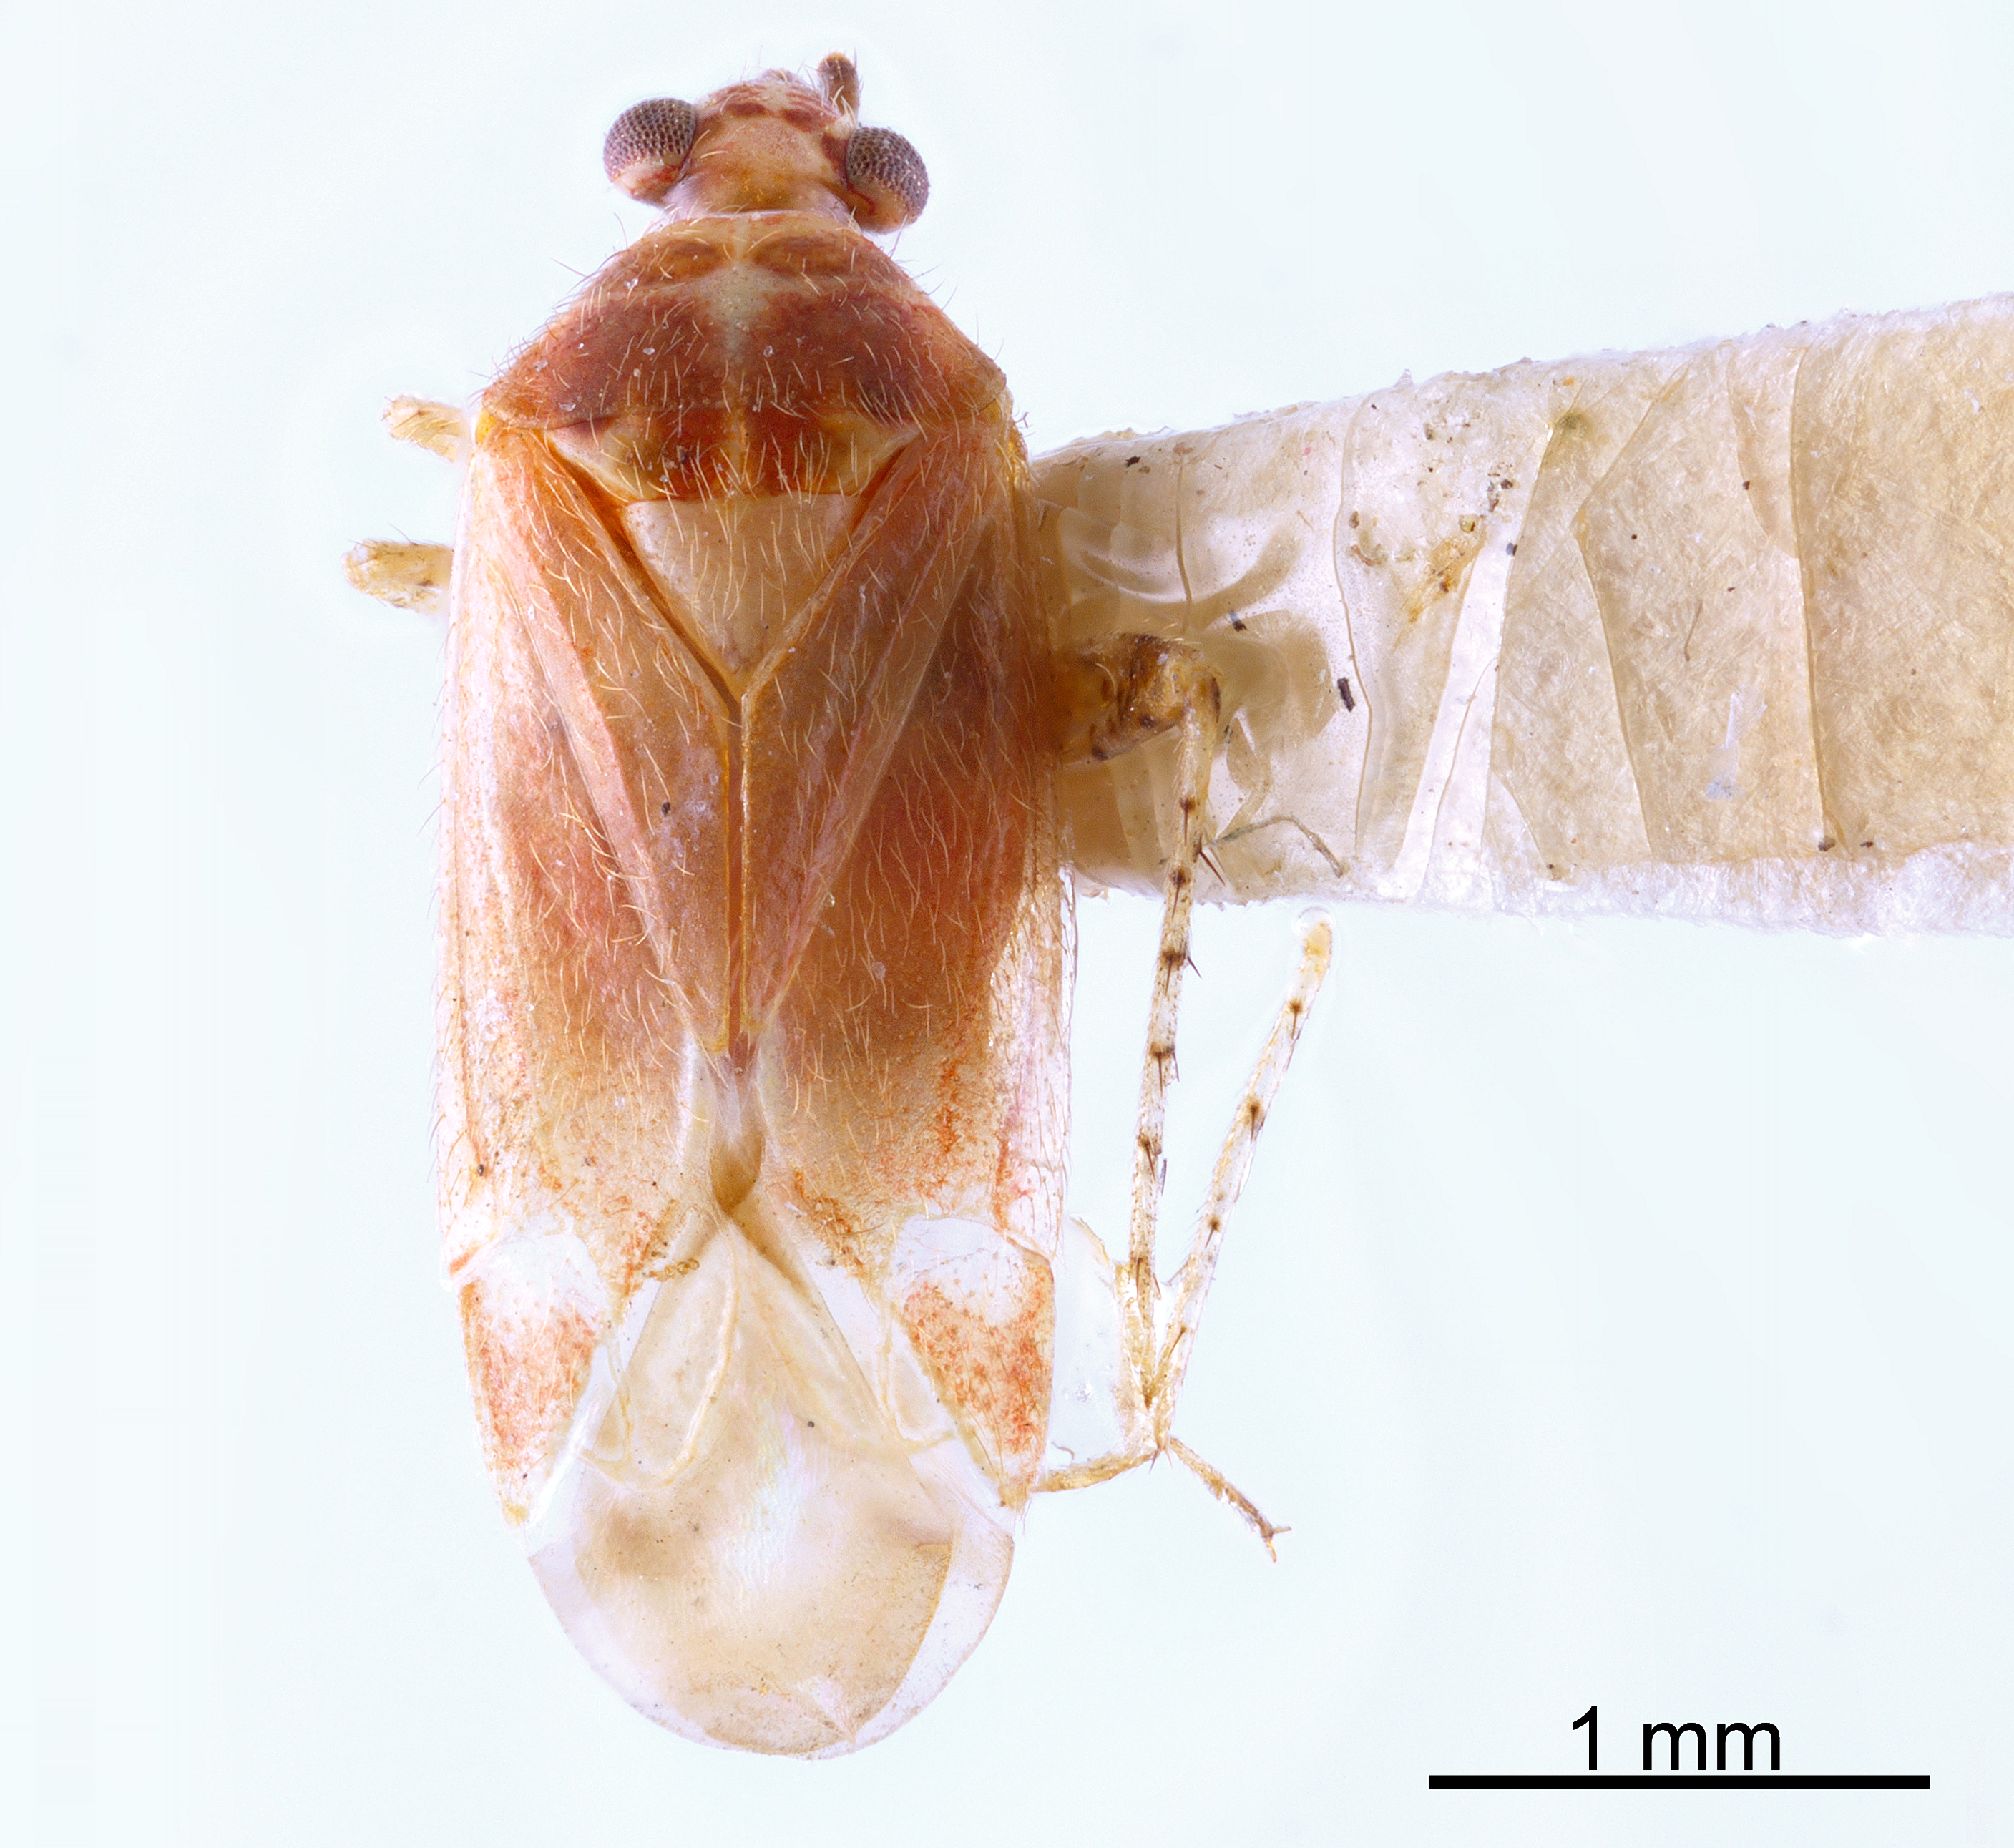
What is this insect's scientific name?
Vesperocoris paddocki
